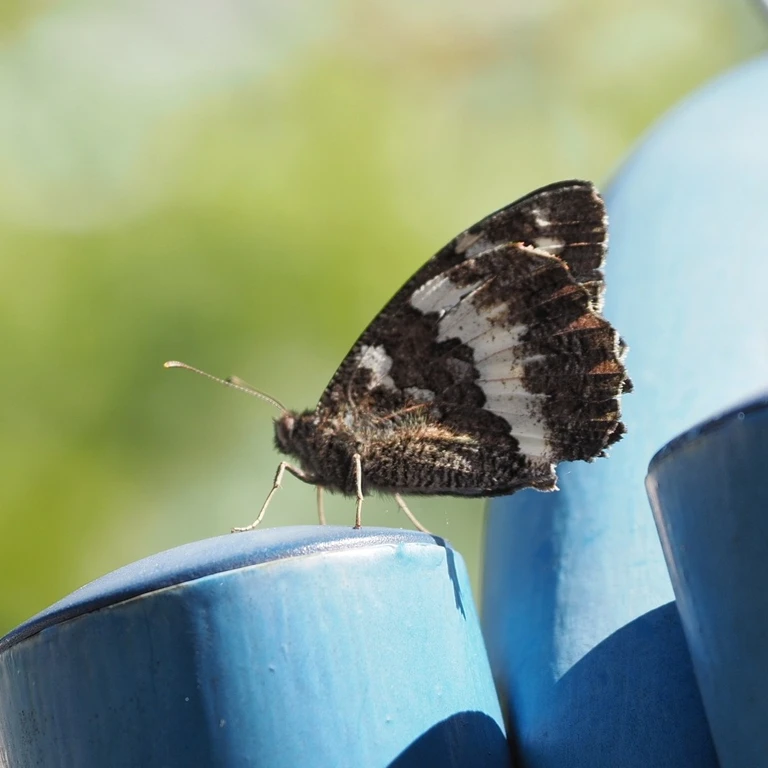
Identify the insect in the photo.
Brintesia circe
